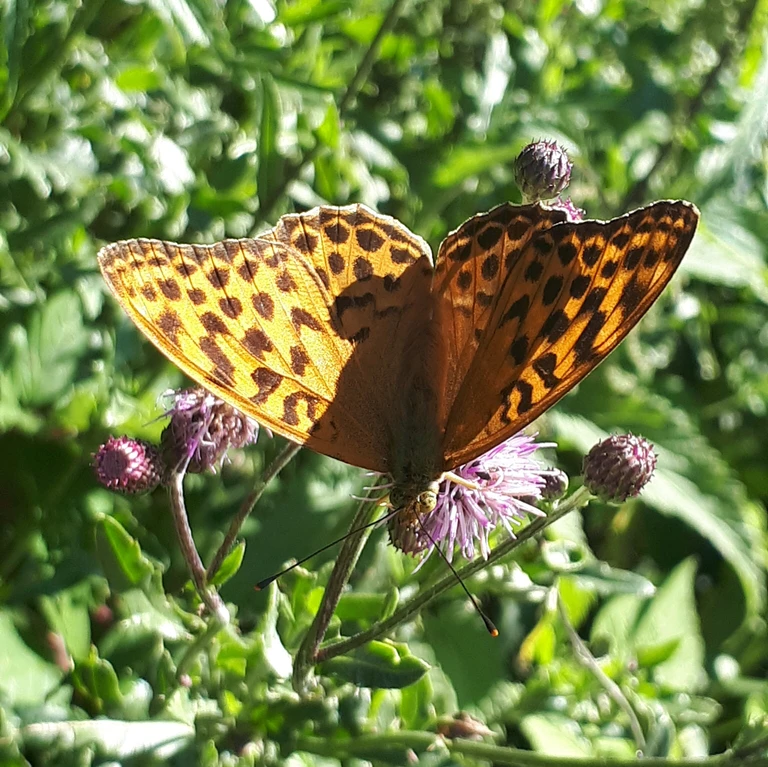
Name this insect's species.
Argynnis paphia
